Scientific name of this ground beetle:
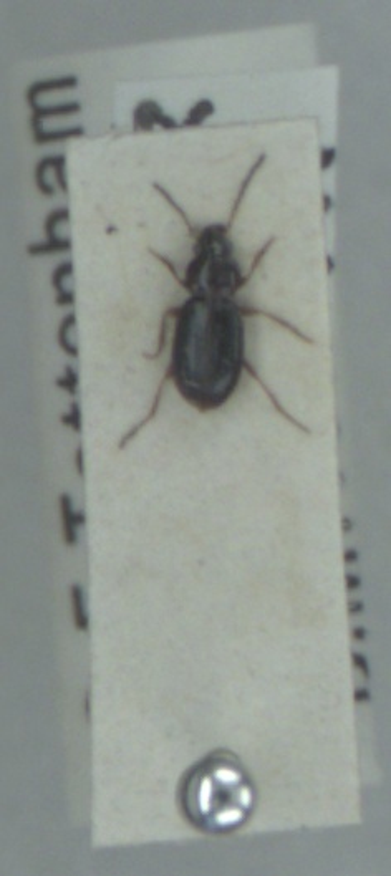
Bembidion obtusum
